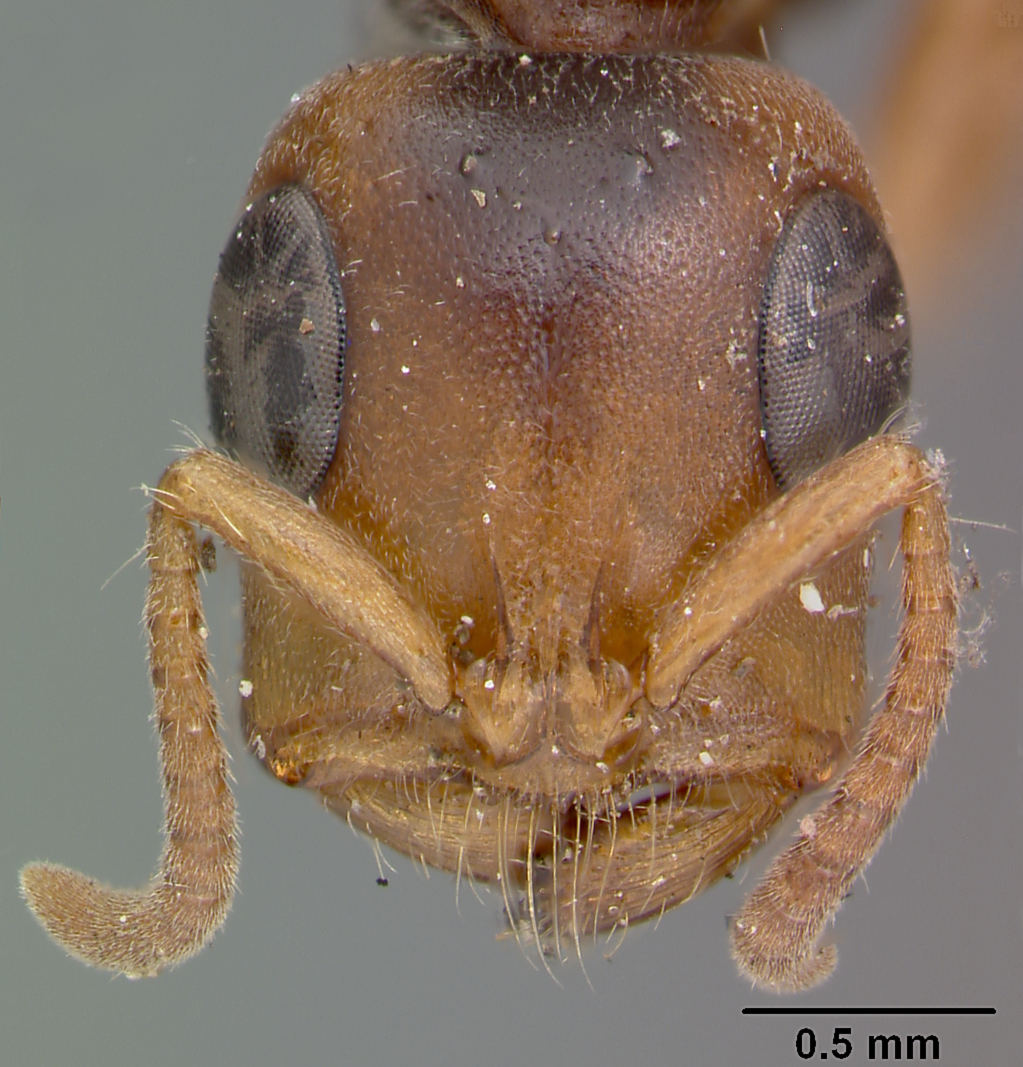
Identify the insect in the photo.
Tetraponera morquerysi
